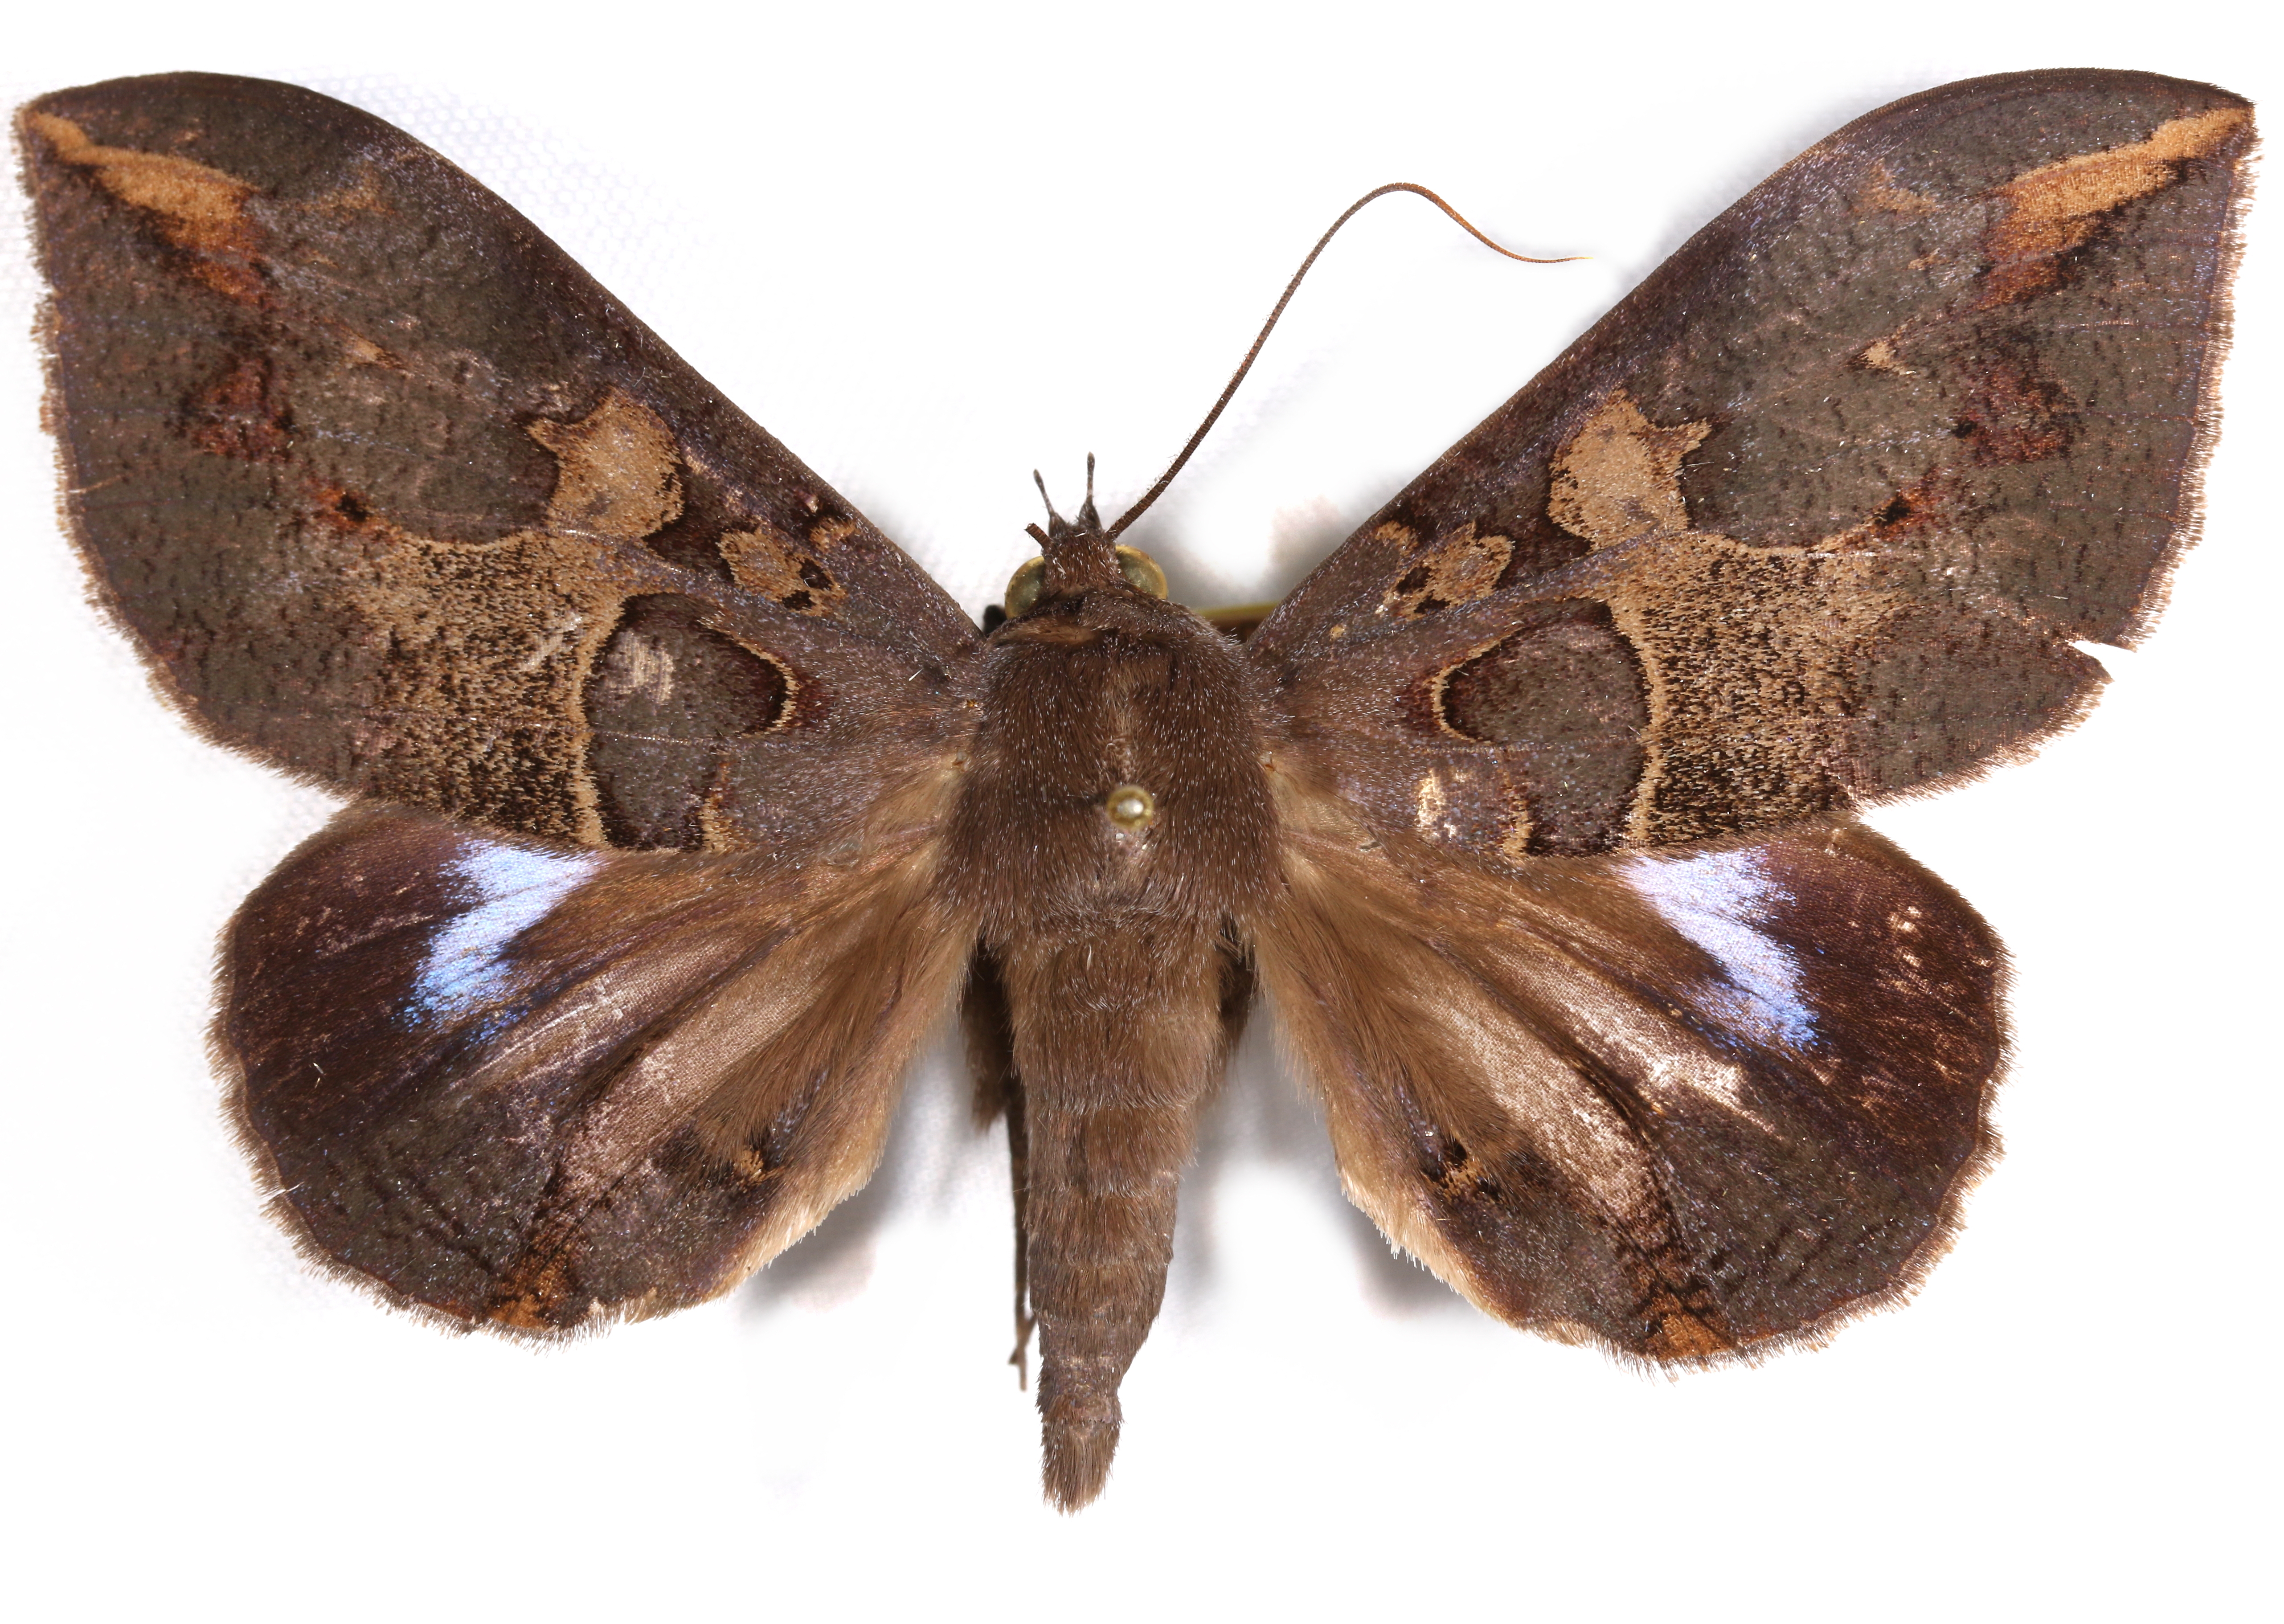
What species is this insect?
Ischyja ferrifracta
